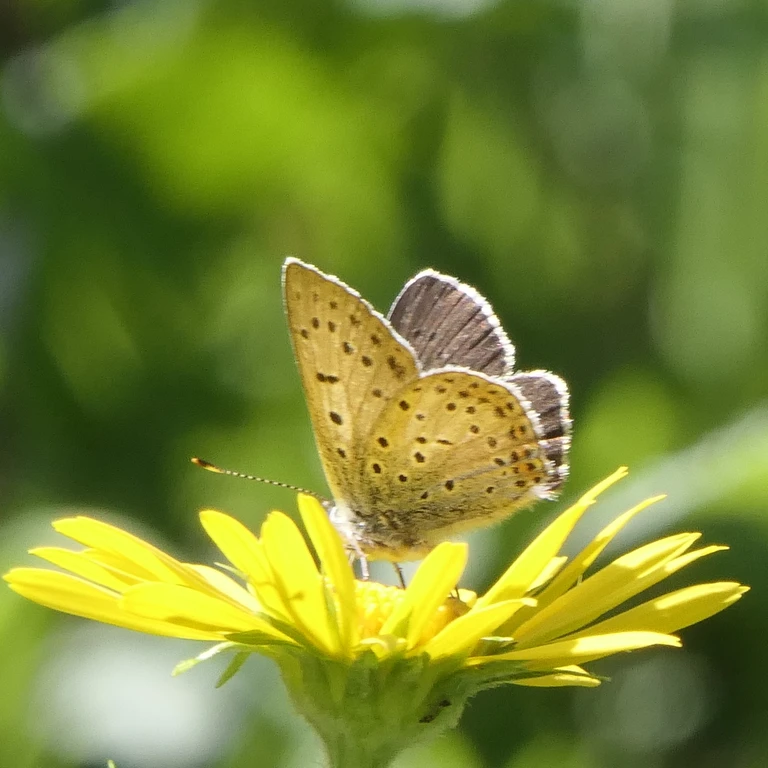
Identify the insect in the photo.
Lycaena tityrus (also Loweia tityrus)
